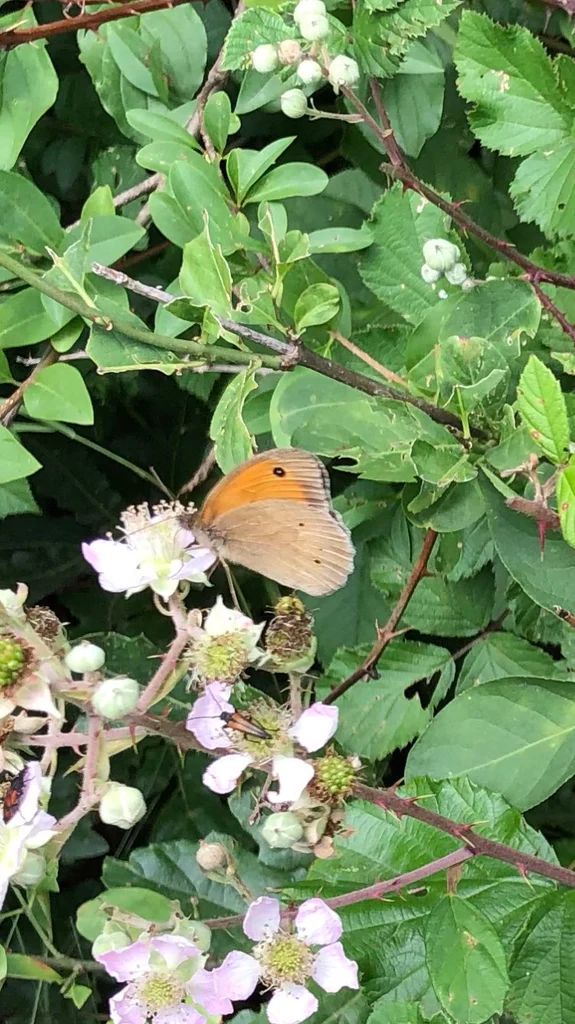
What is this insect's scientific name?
Maniola jurtina
